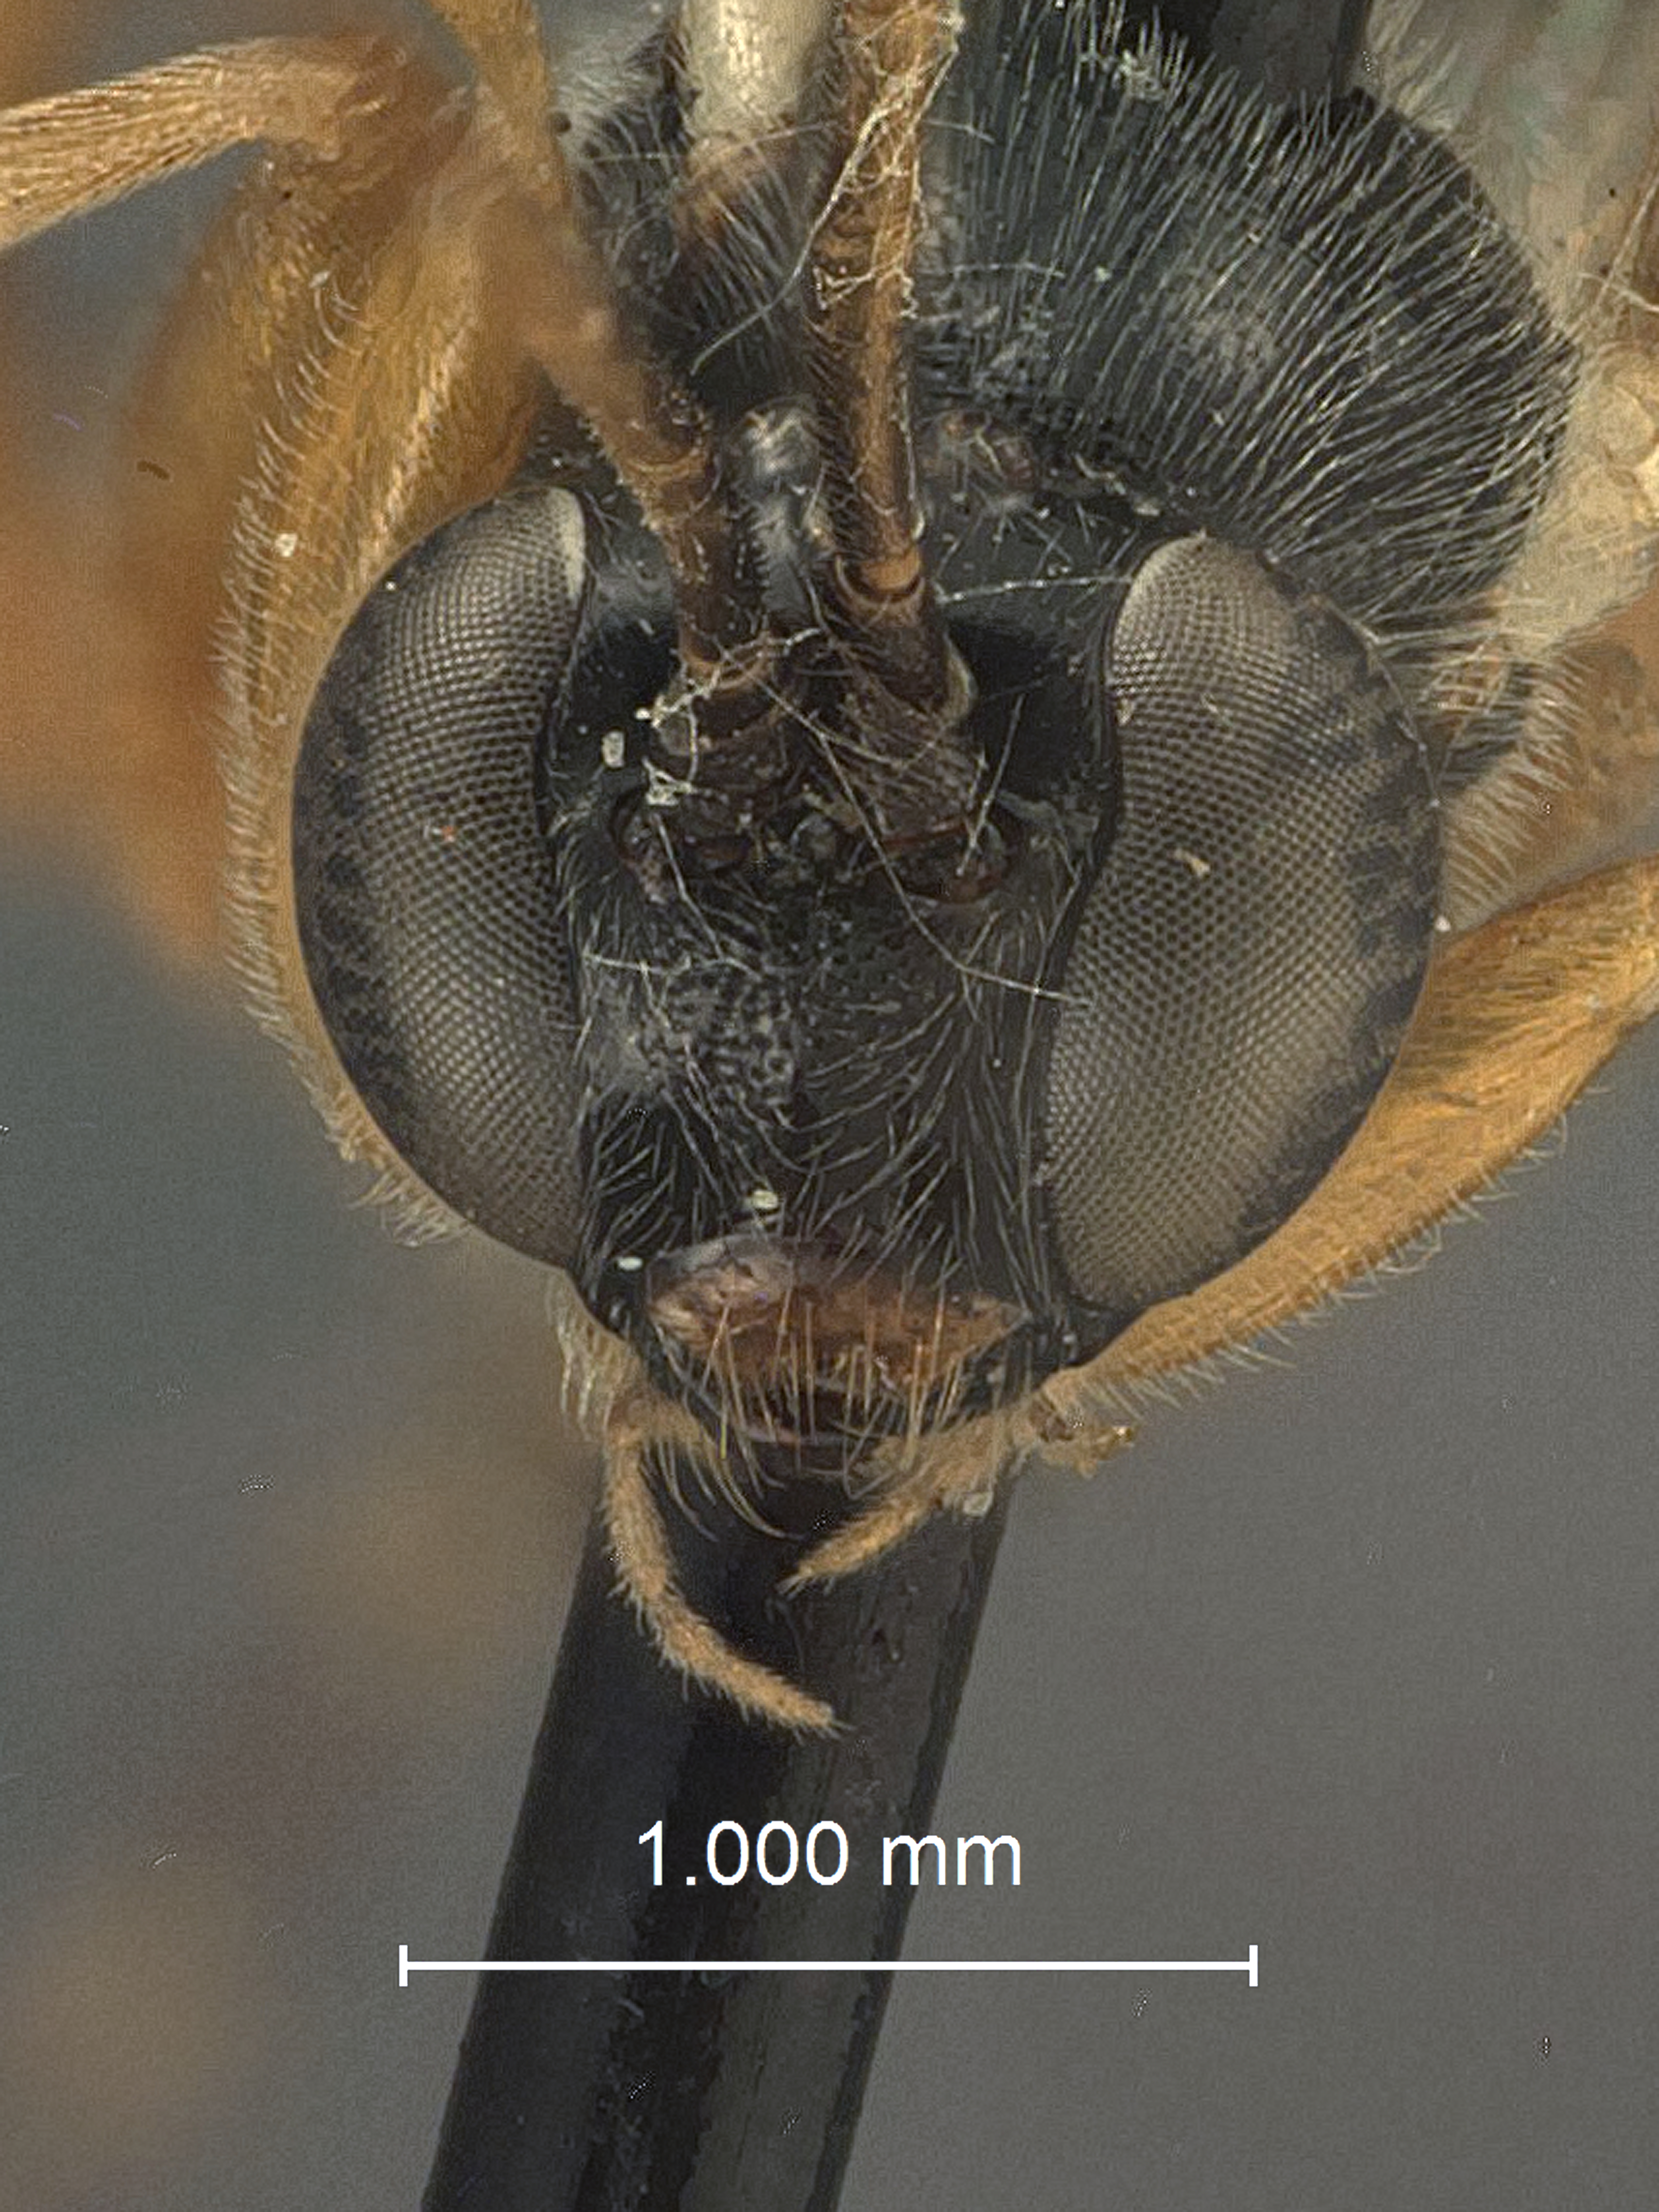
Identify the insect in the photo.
Iseropus bruneifrons
